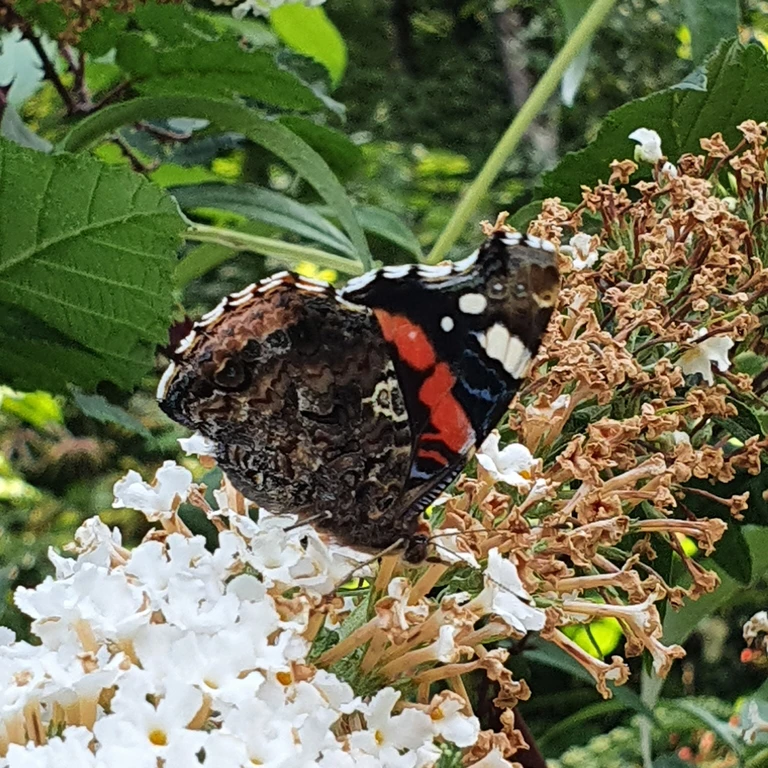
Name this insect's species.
Vanessa atalanta
